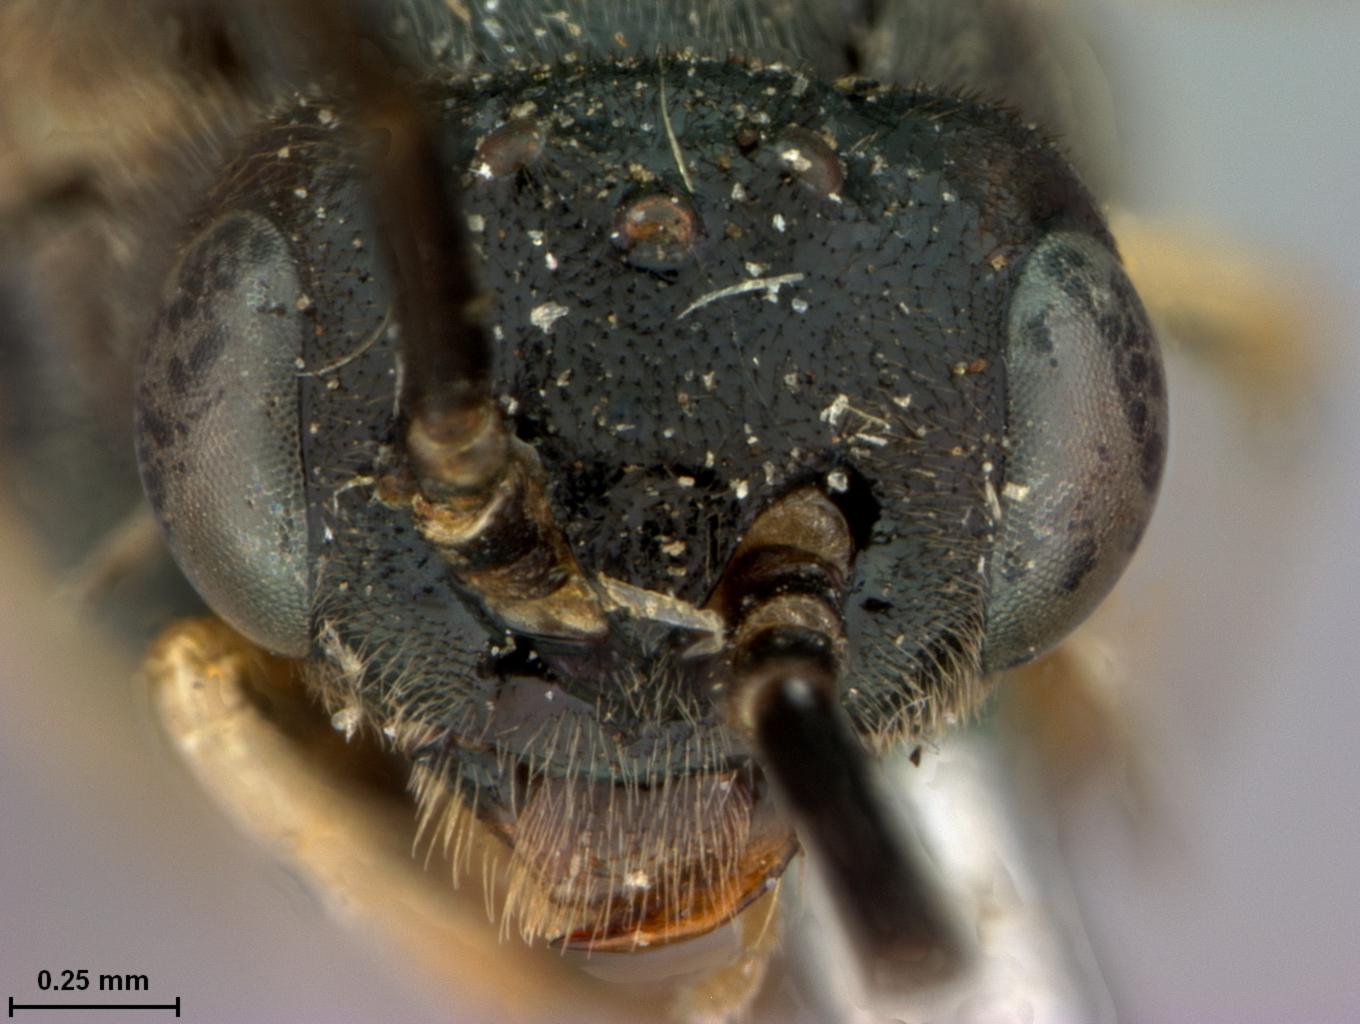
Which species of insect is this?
Pristiphora siskiyouensis
